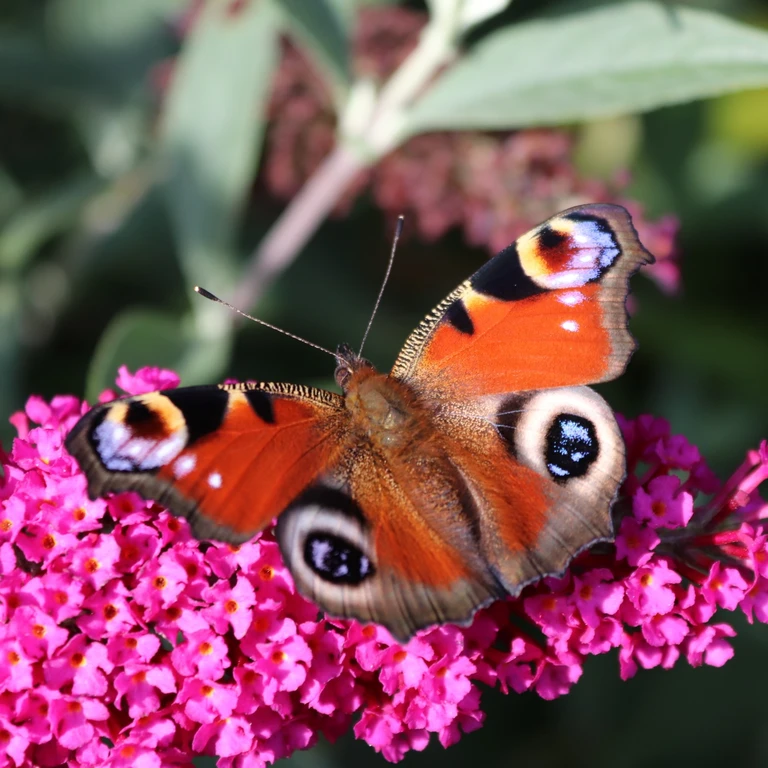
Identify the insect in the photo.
Aglais io
